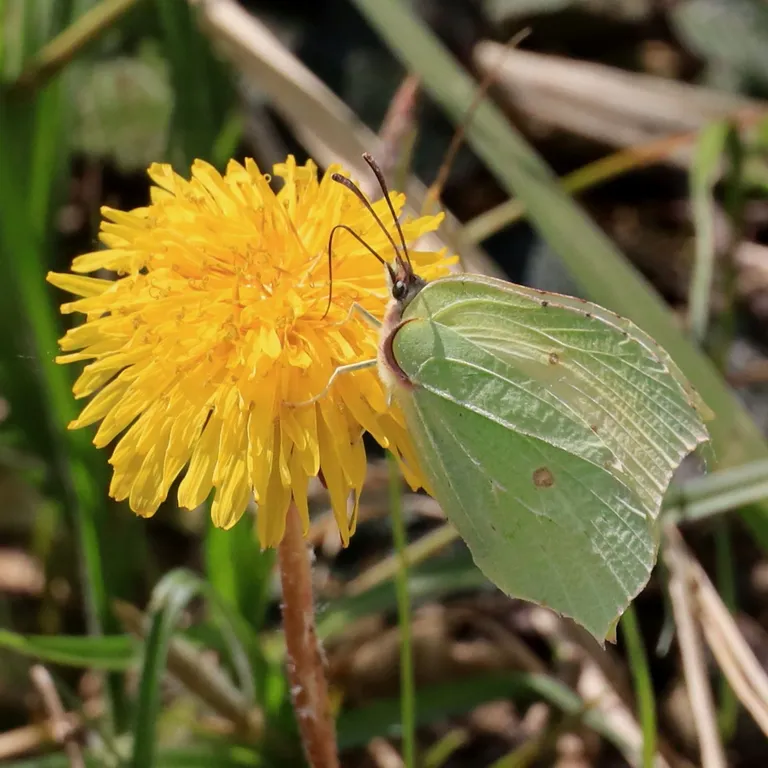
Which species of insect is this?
Gonepteryx rhamni
